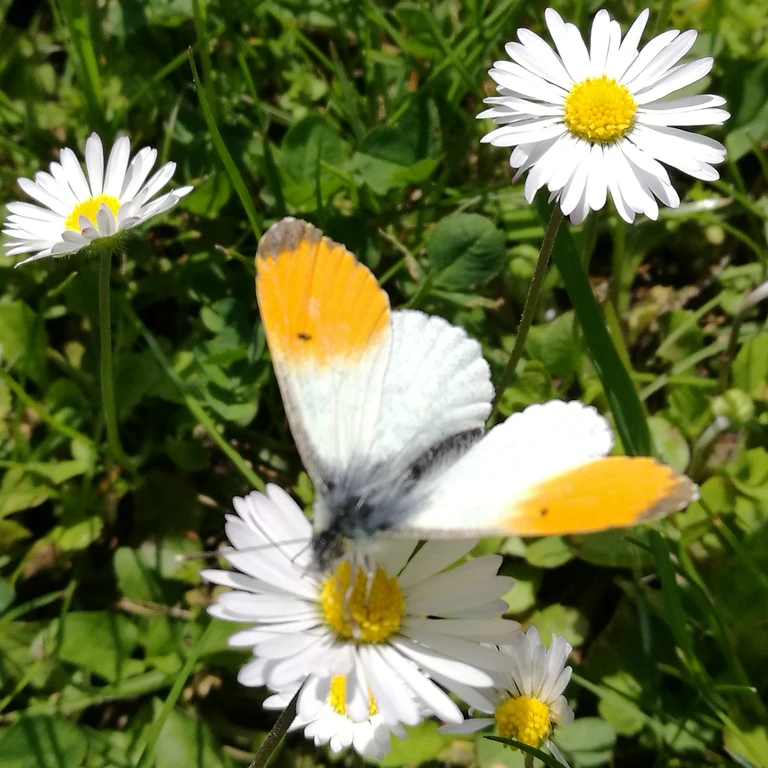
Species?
Anthocharis cardamines
